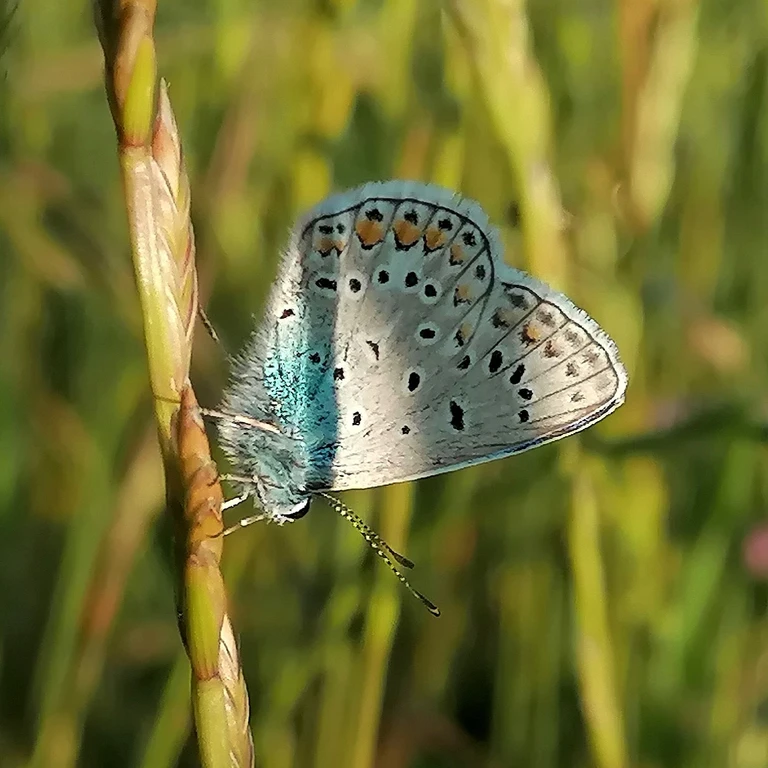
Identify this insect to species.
Polyommatus icarus
